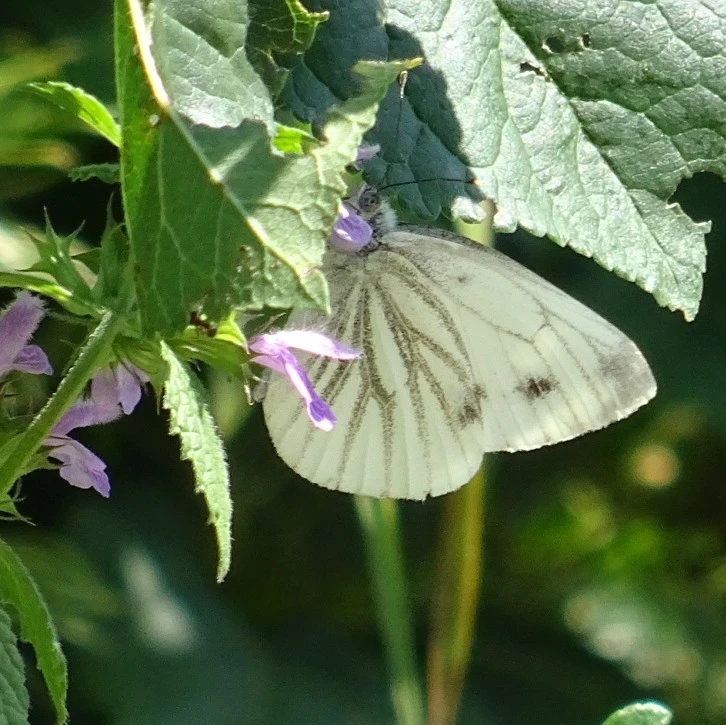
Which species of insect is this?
Pieris napi
